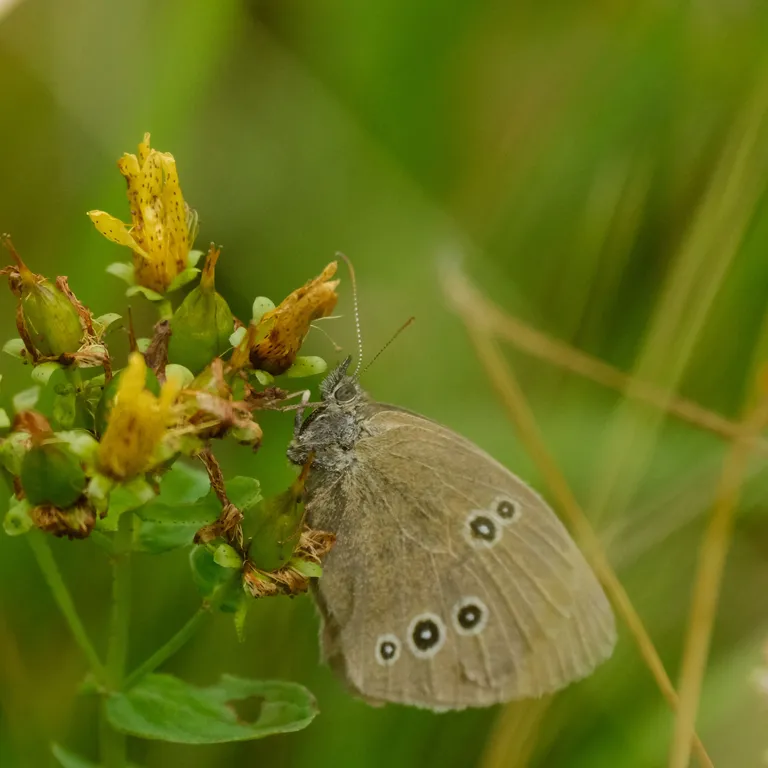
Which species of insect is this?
Aphantopus hyperantus
